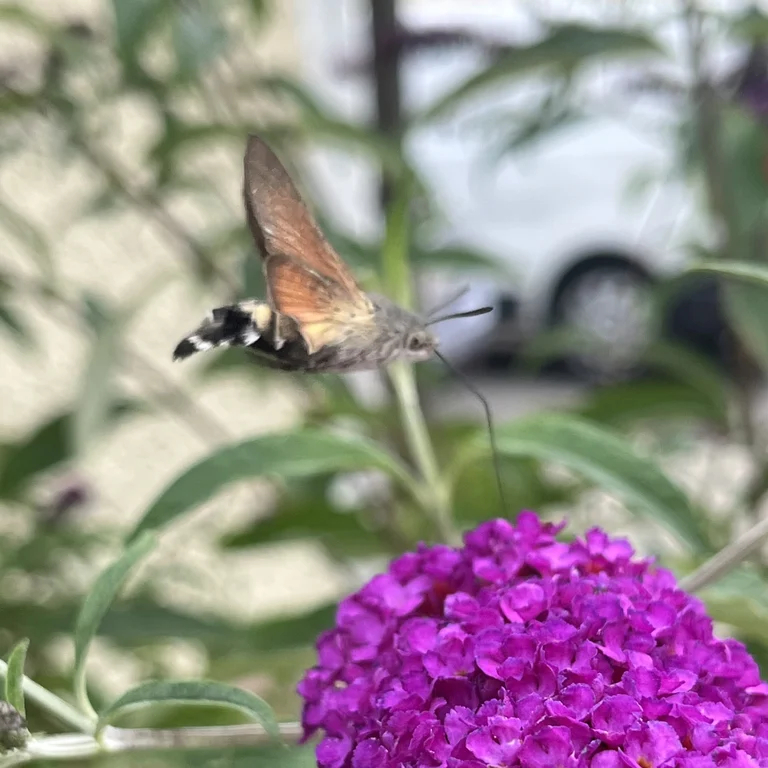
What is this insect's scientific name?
Macroglossum stellatarum
